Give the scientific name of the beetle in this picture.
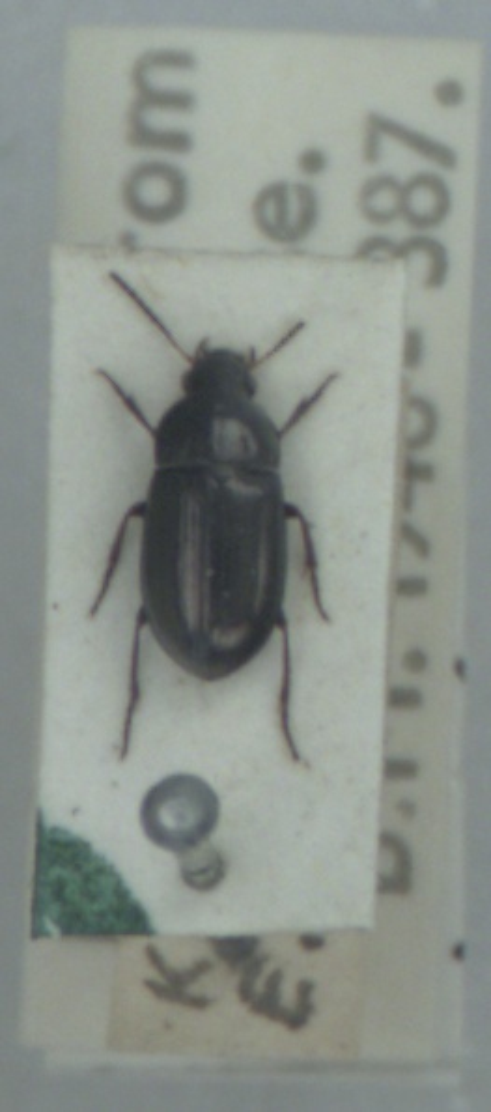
Amara tibialis
